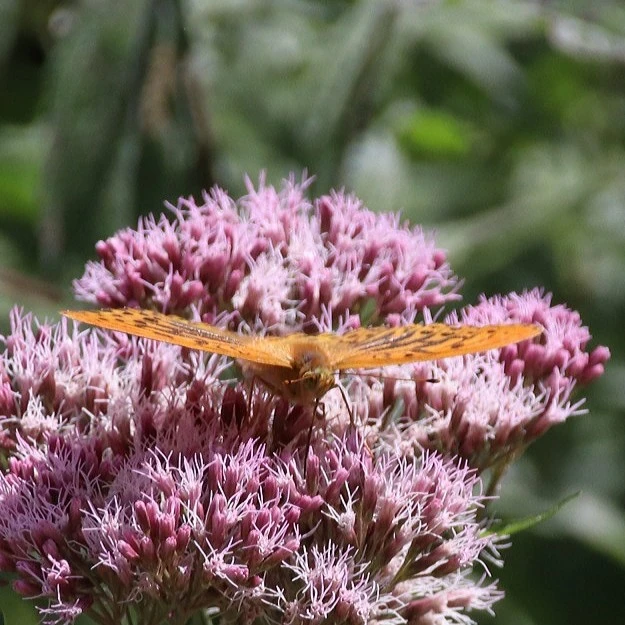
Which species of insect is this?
Argynnis paphia
